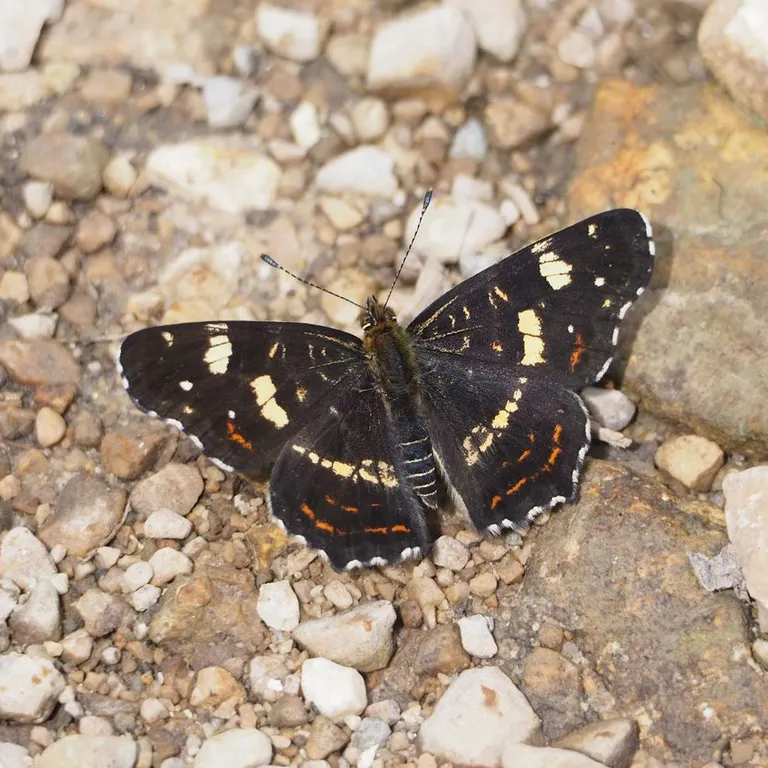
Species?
Araschnia levana
